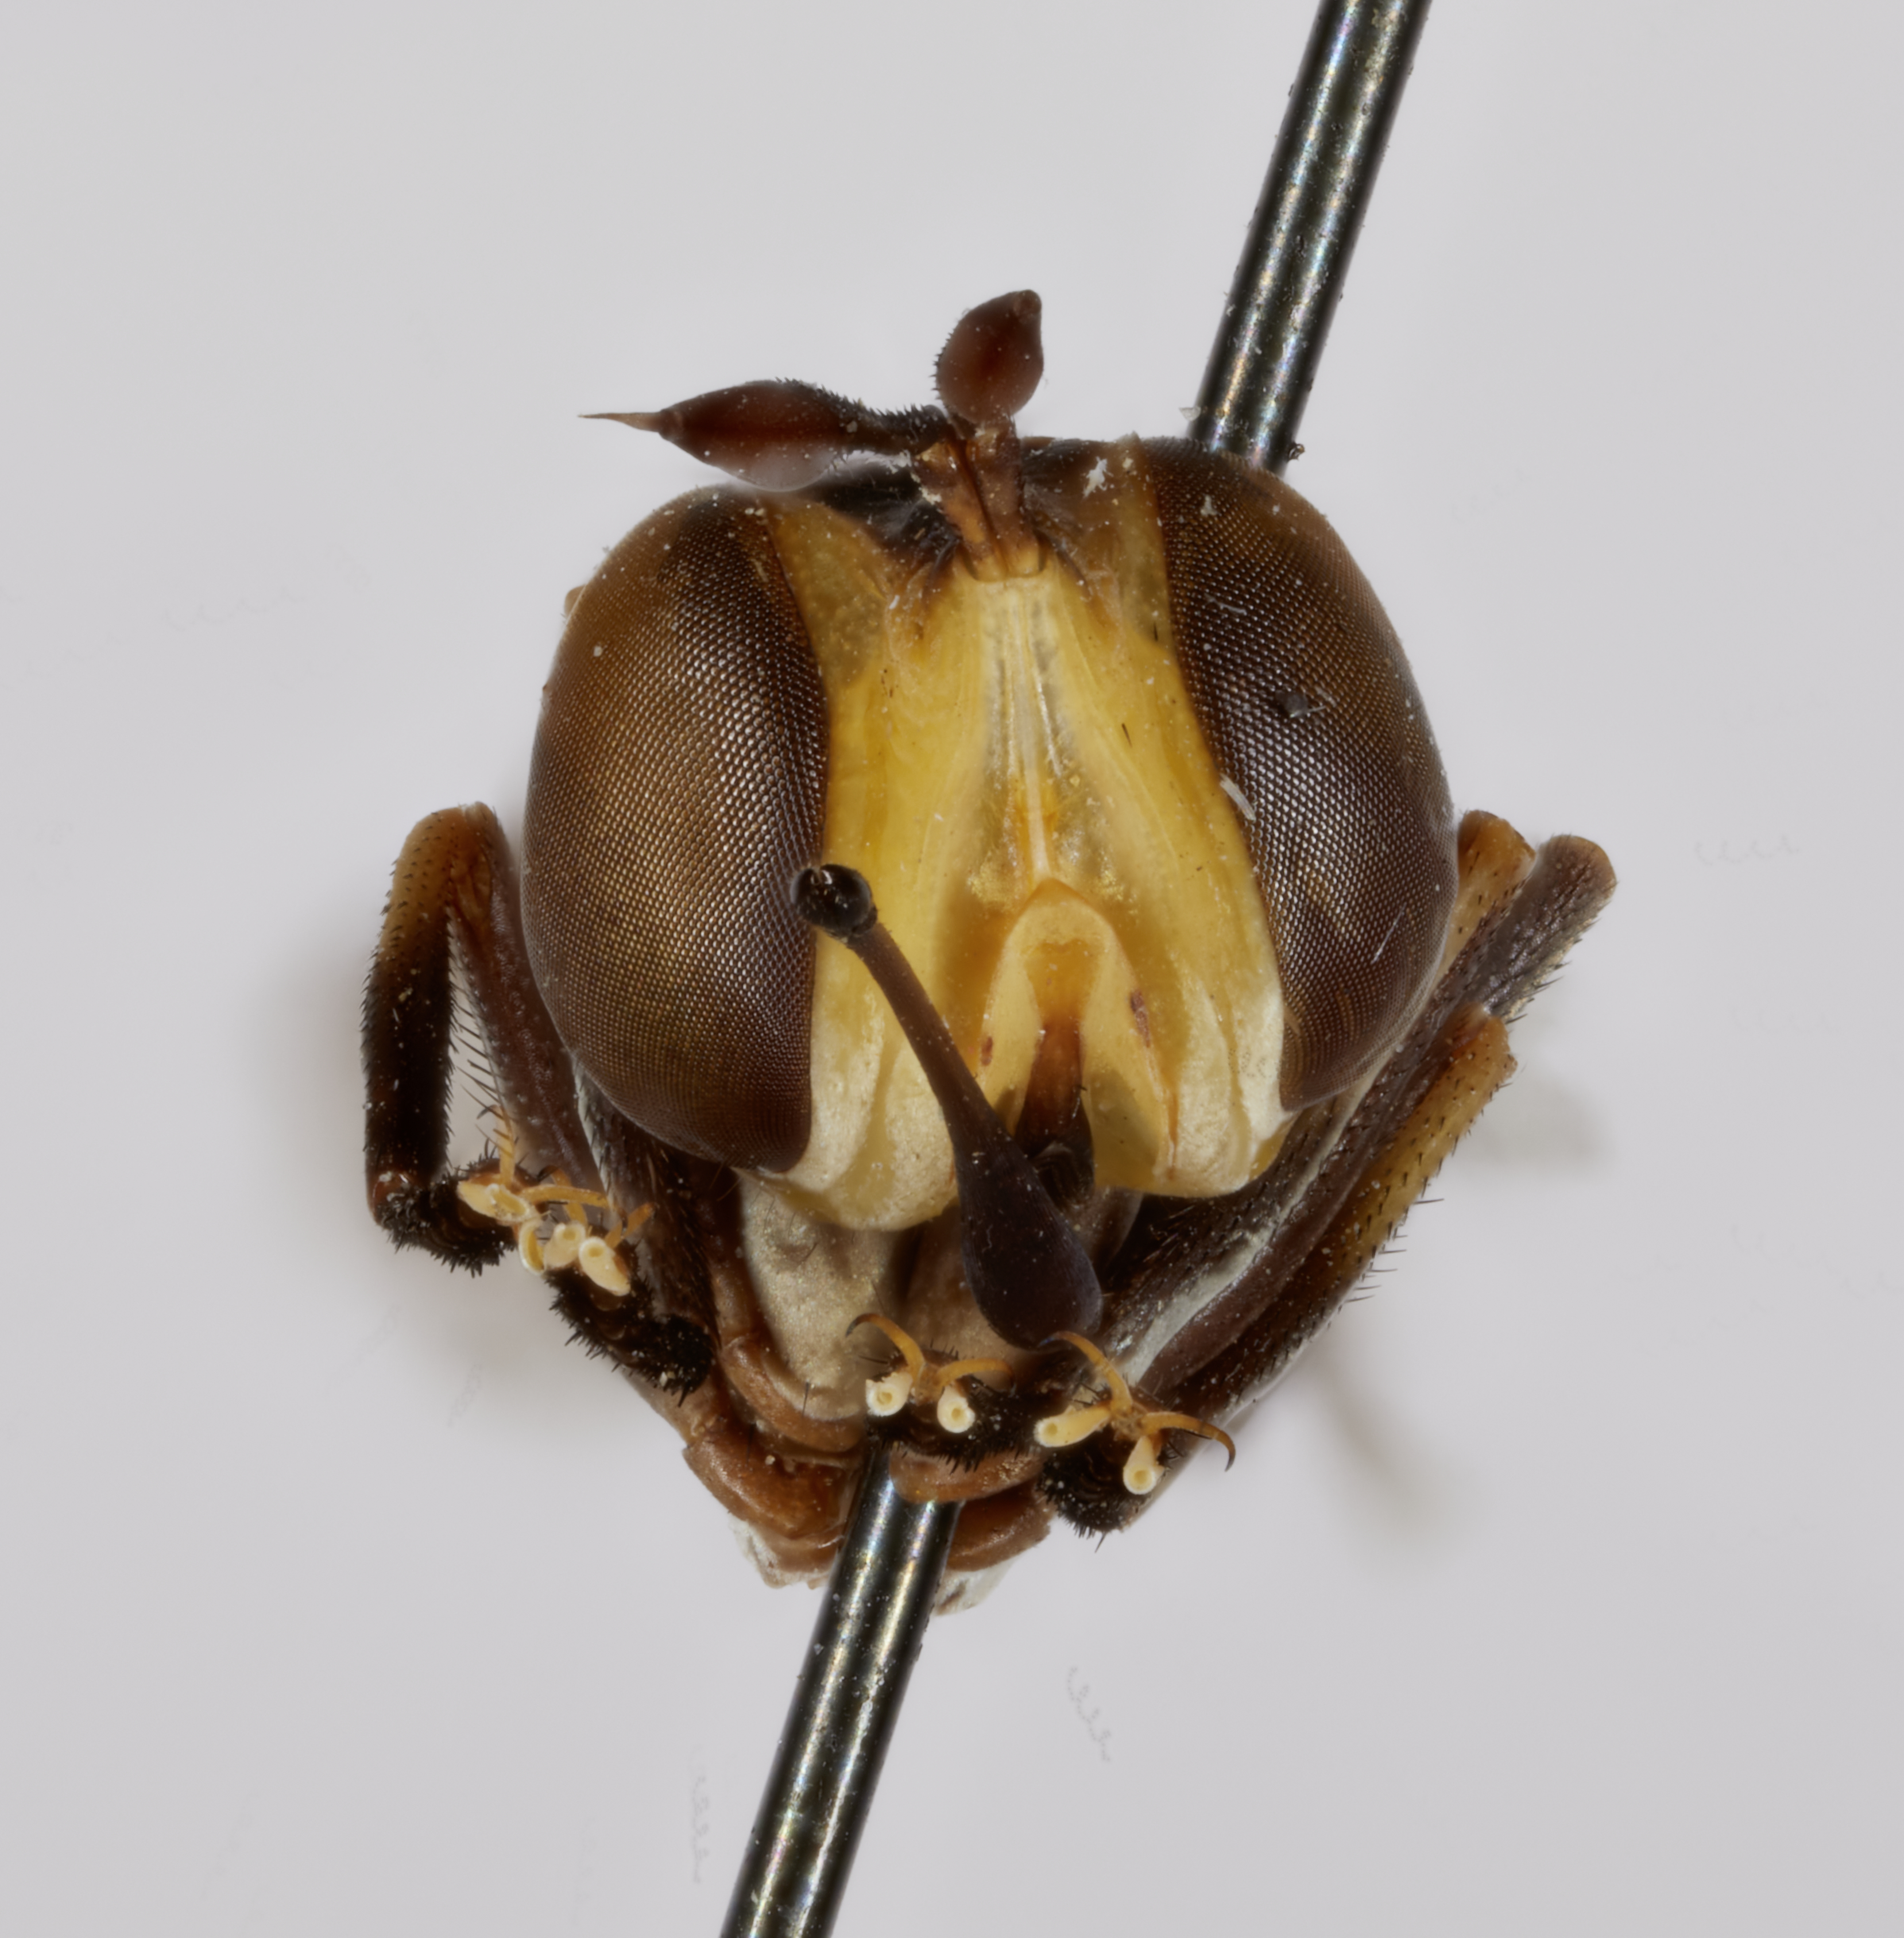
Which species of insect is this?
Conops abruptus (also Physoconops abruptus)
